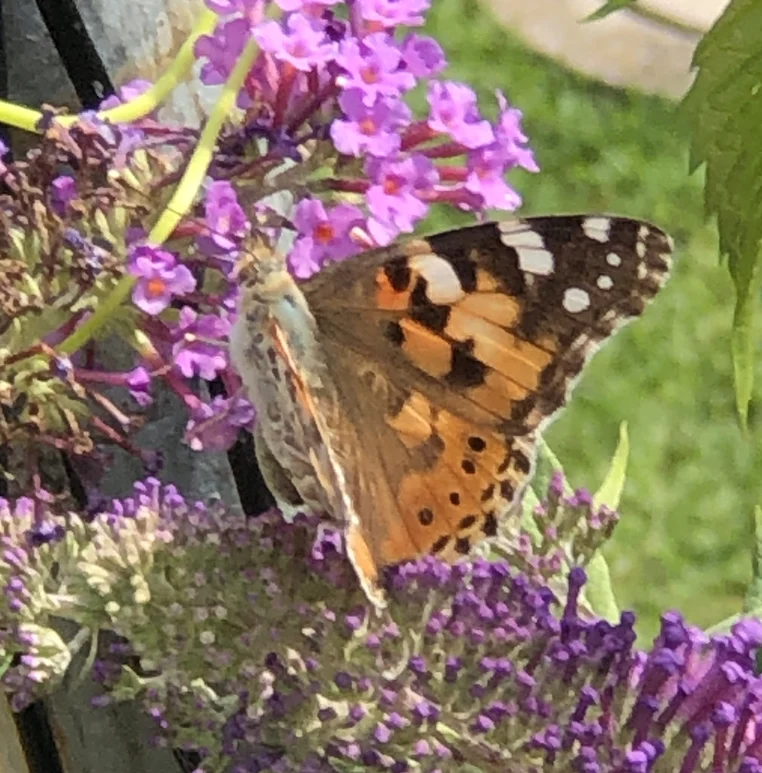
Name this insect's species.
Vanessa cardui
